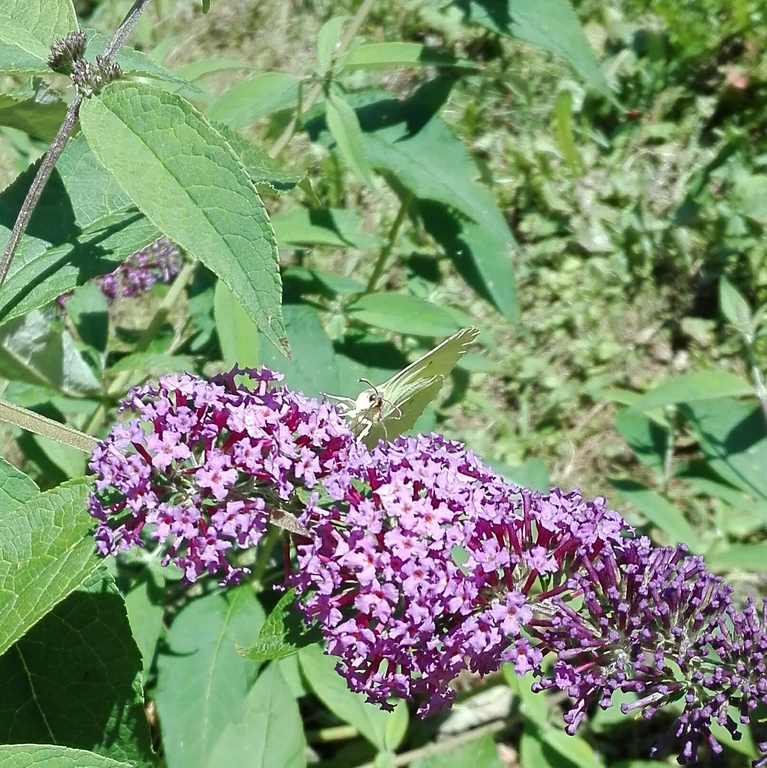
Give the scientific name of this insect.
Gonepteryx rhamni
